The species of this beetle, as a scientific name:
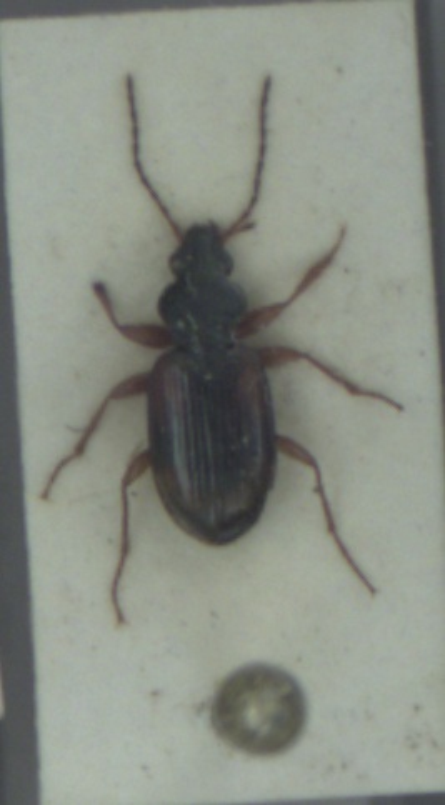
Bembidion tetracolum
